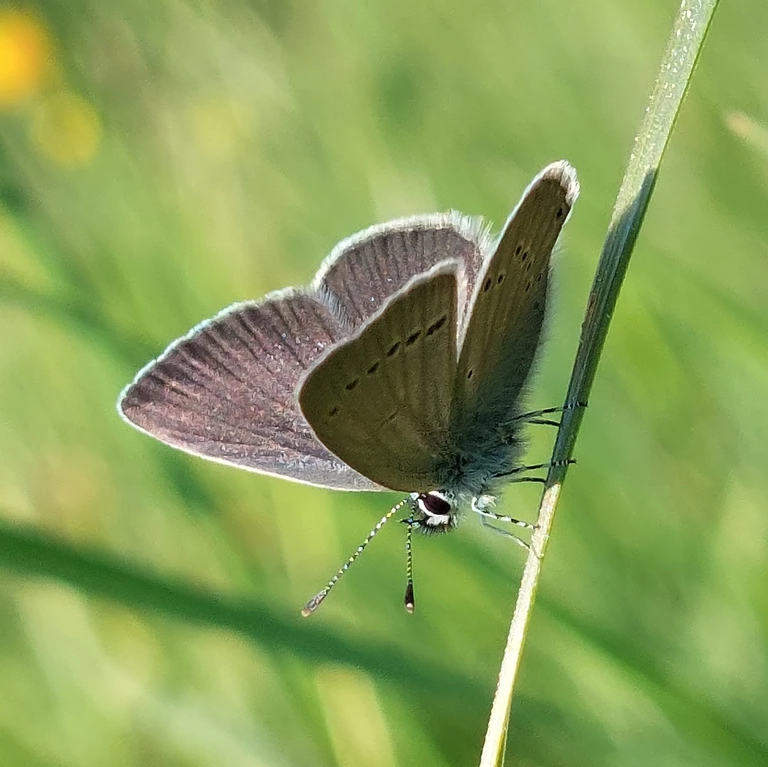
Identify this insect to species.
Cupido minimus
